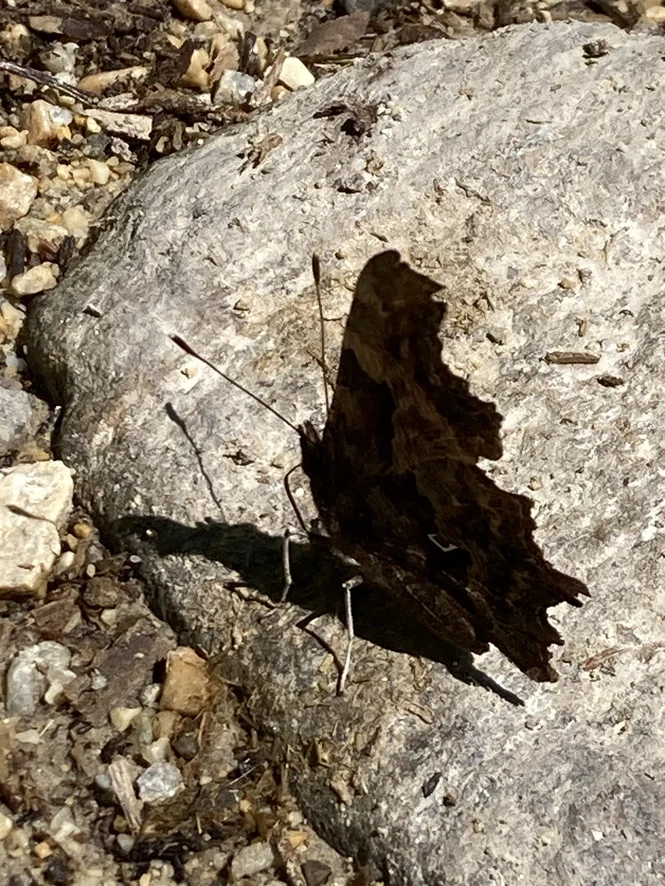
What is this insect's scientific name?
Polygonia c-album
